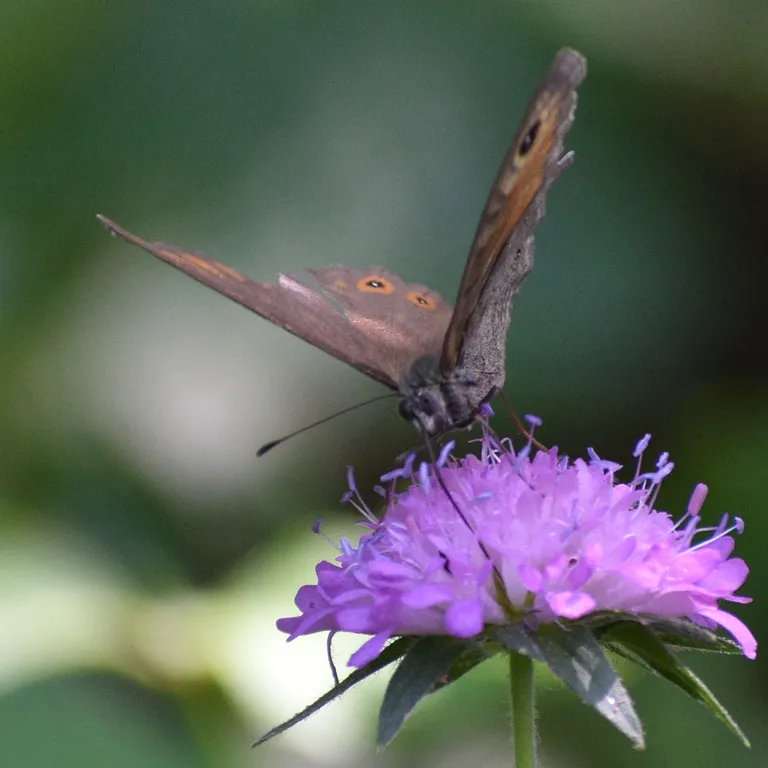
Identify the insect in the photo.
Lasiommata maera (also Pararge maera)
